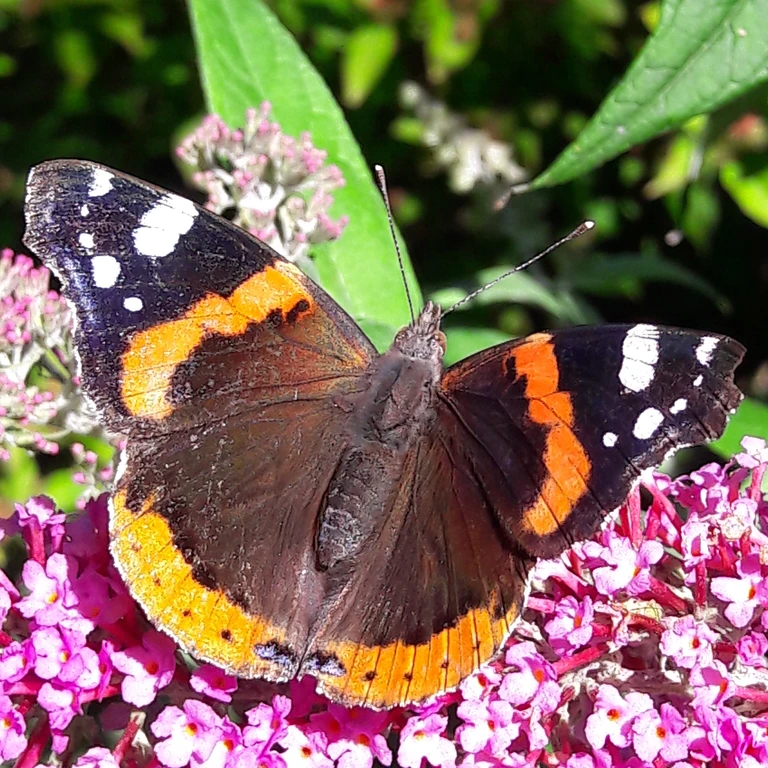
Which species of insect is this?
Vanessa atalanta
